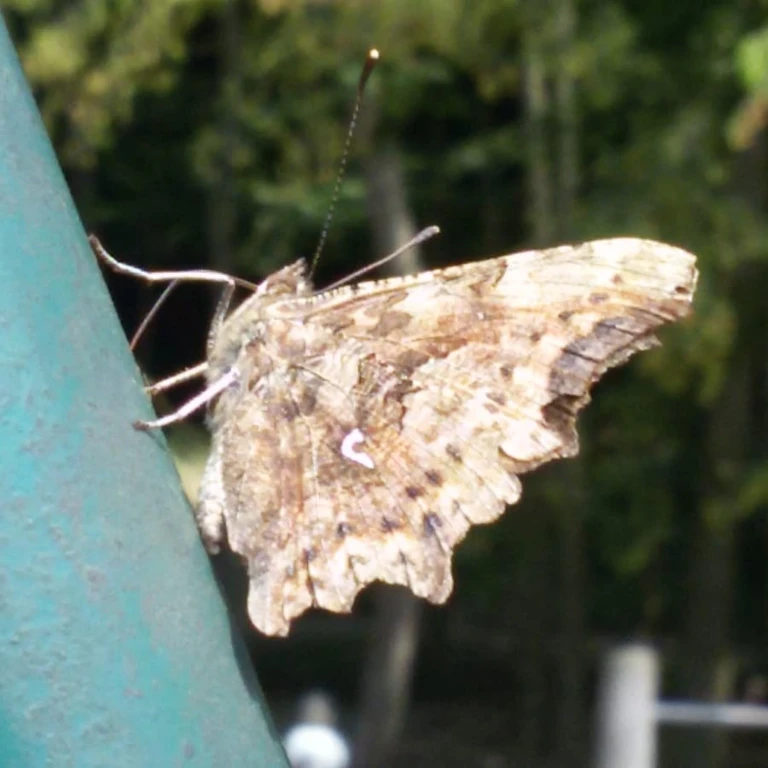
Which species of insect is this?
Polygonia c-album
